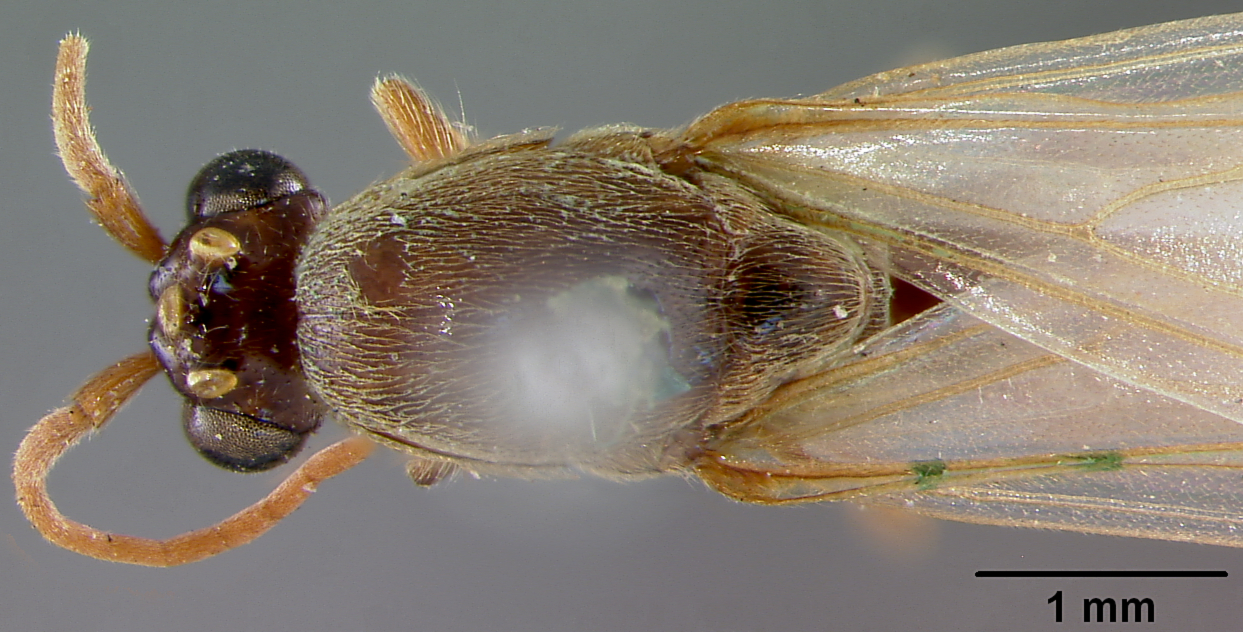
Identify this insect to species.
Labidus minor
